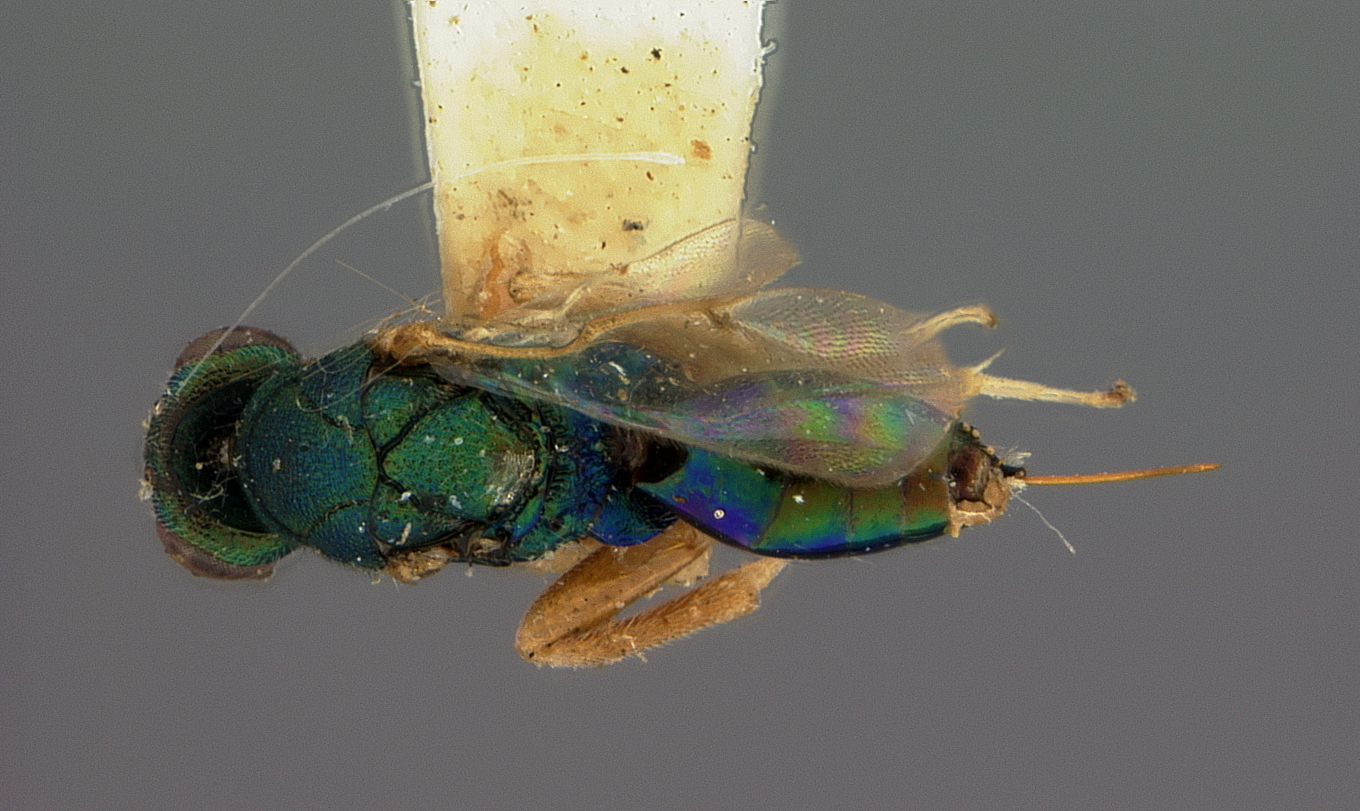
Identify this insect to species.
Callimome brevissimicauda
